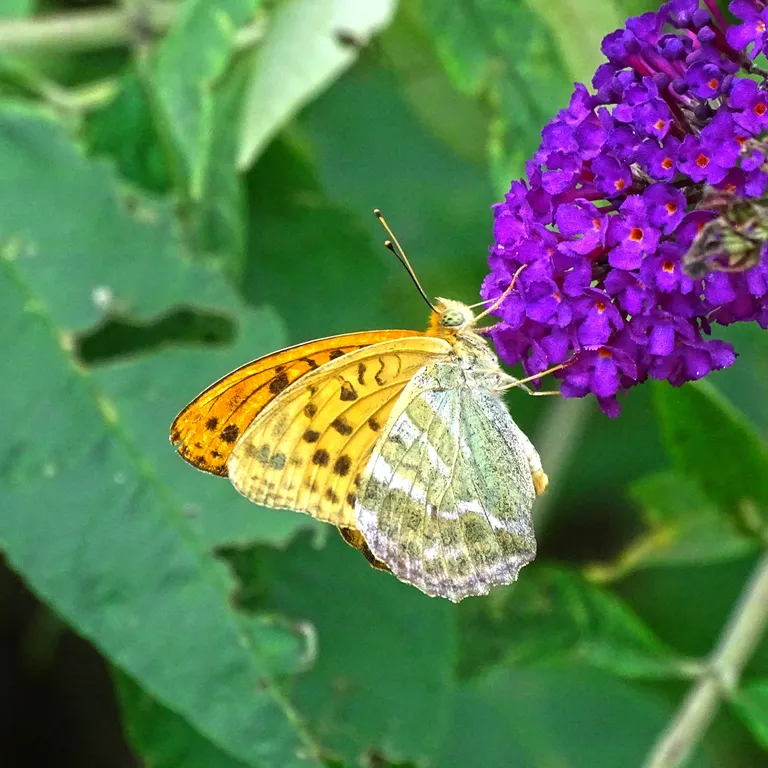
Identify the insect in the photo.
Argynnis paphia
